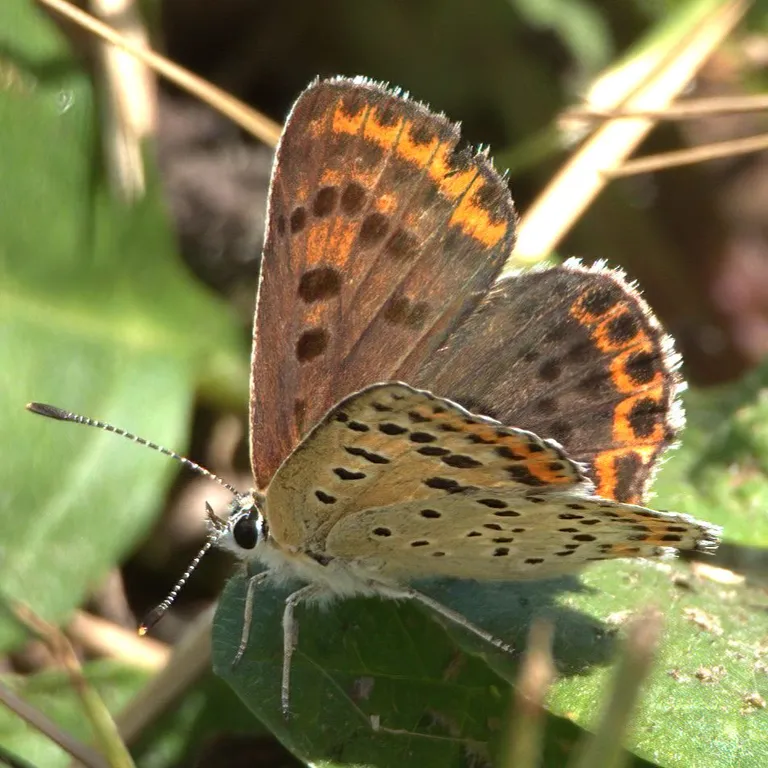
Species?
Lycaena tityrus (also Loweia tityrus)
